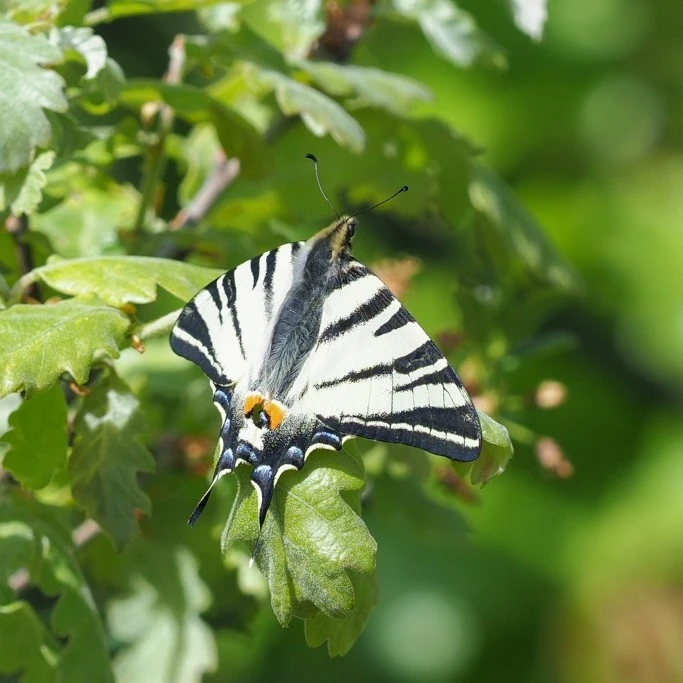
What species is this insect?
Iphiclides podalirius
